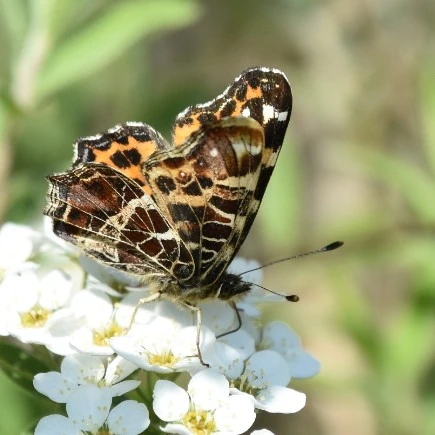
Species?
Araschnia levana
